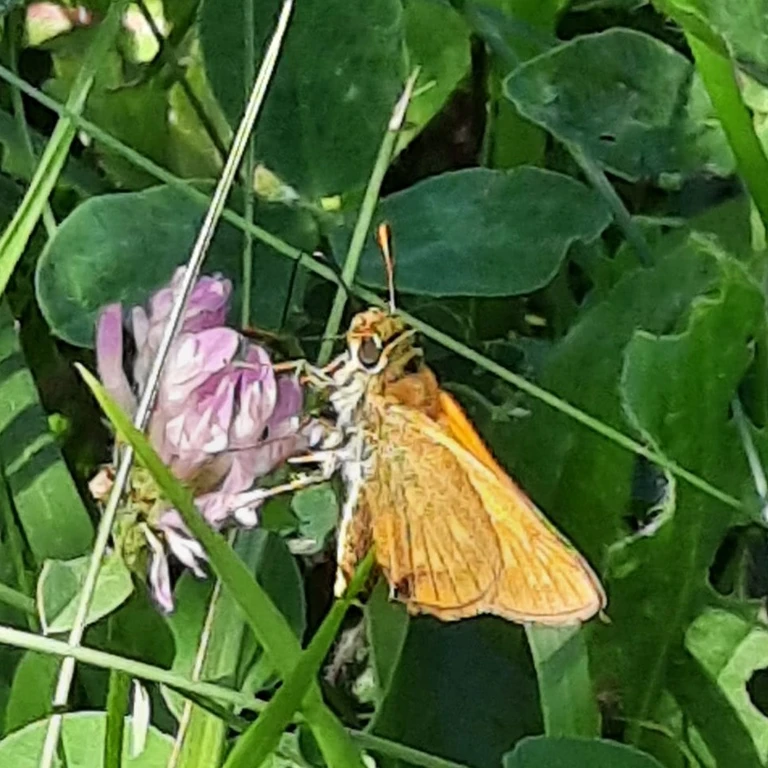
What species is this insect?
Ochlodes sylvanus (also Ochlodes venata)
